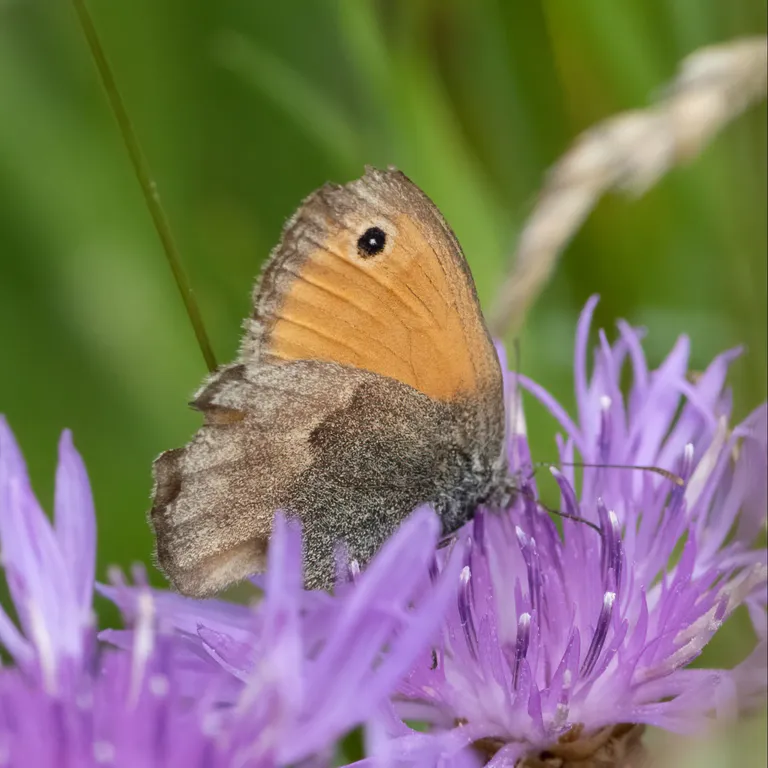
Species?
Coenonympha pamphilus
